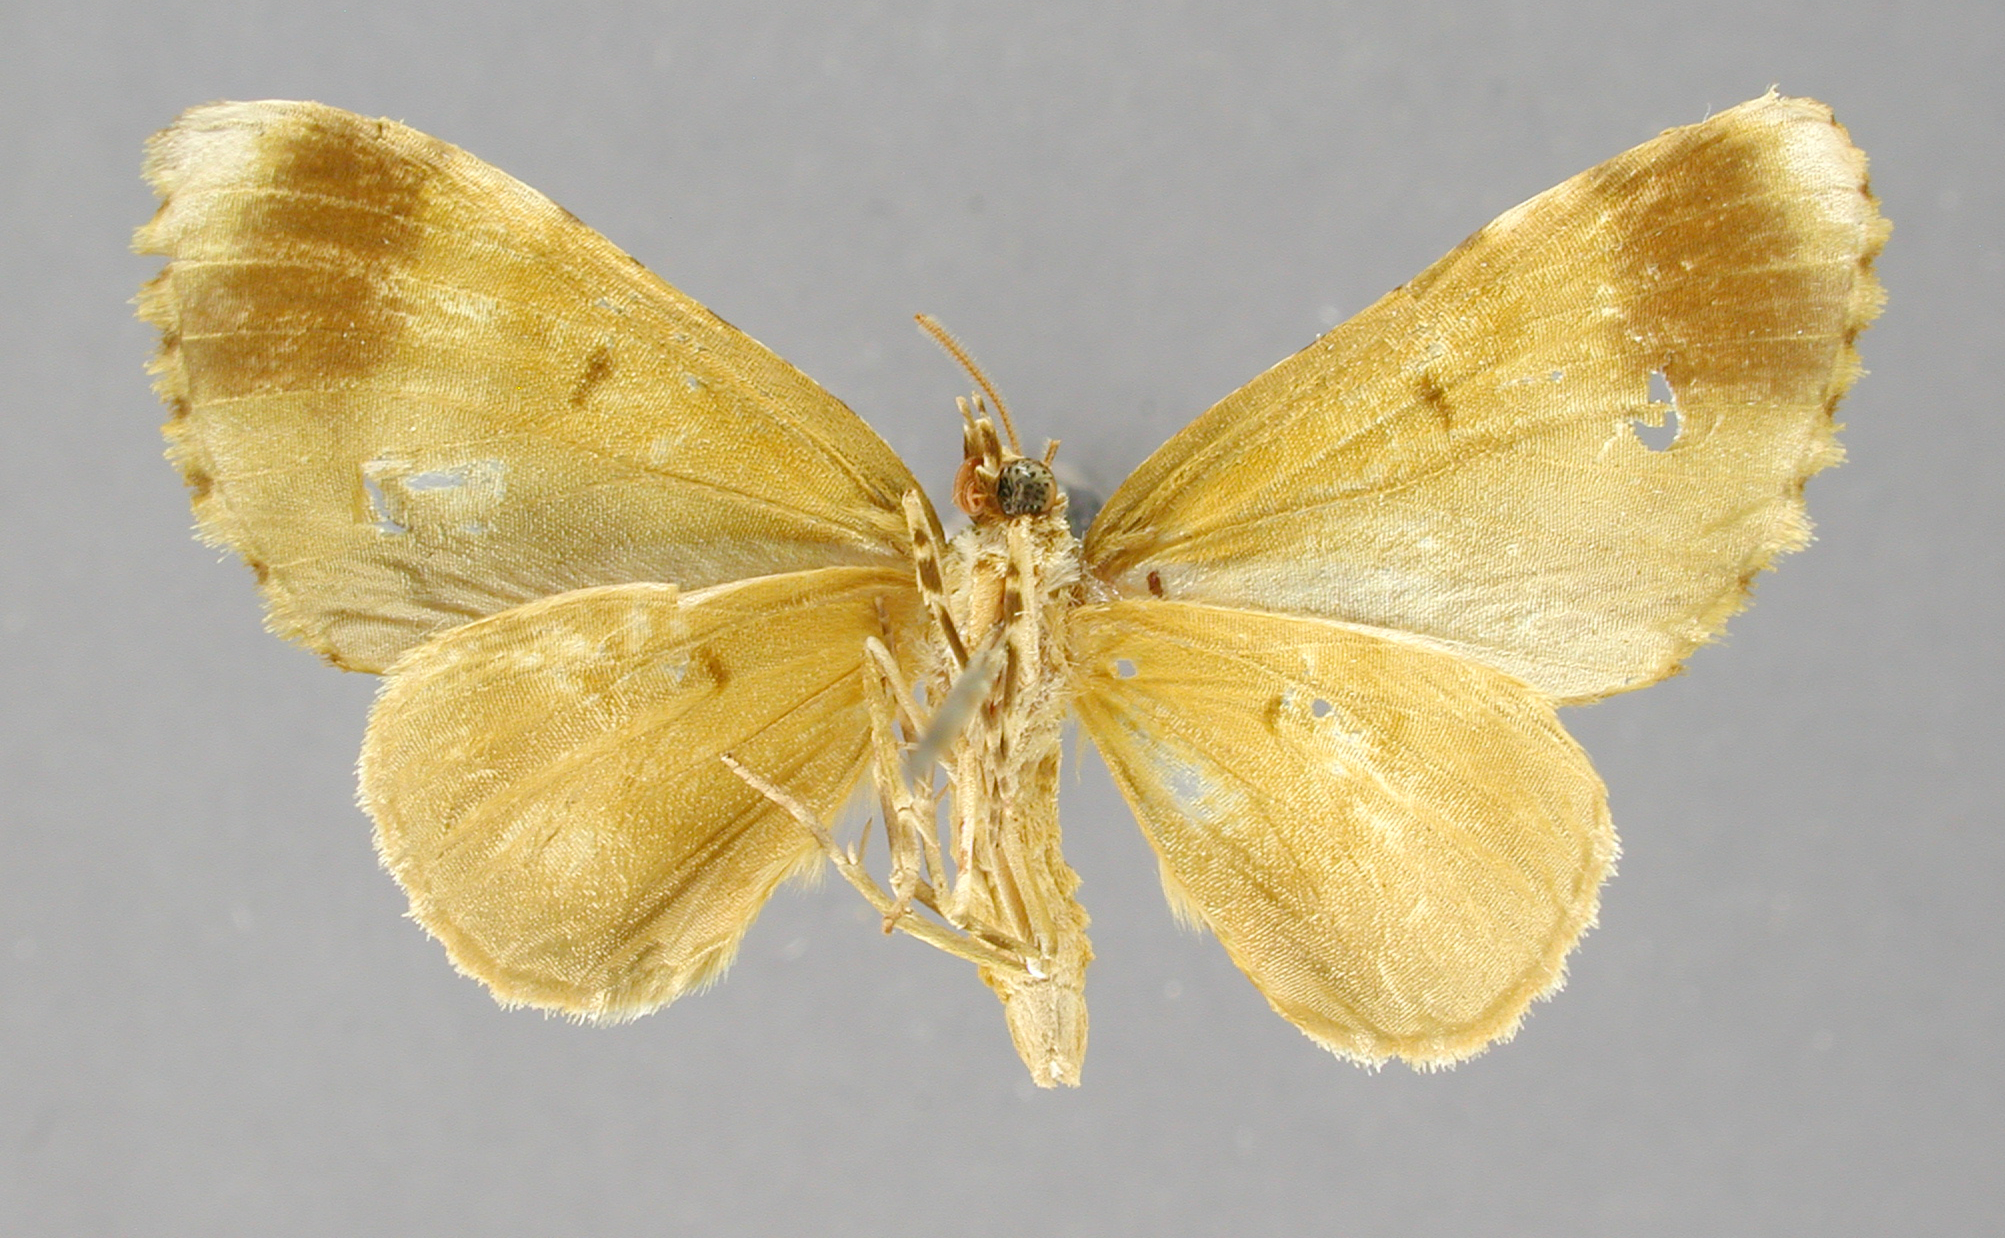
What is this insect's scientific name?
Cidaria narangilla
